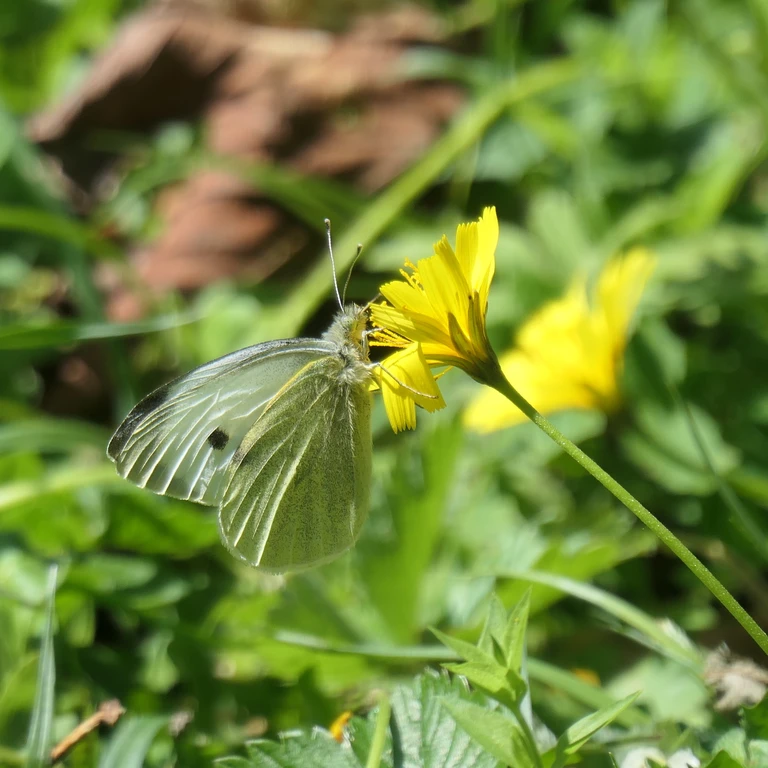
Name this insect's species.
Pieris brassicae
